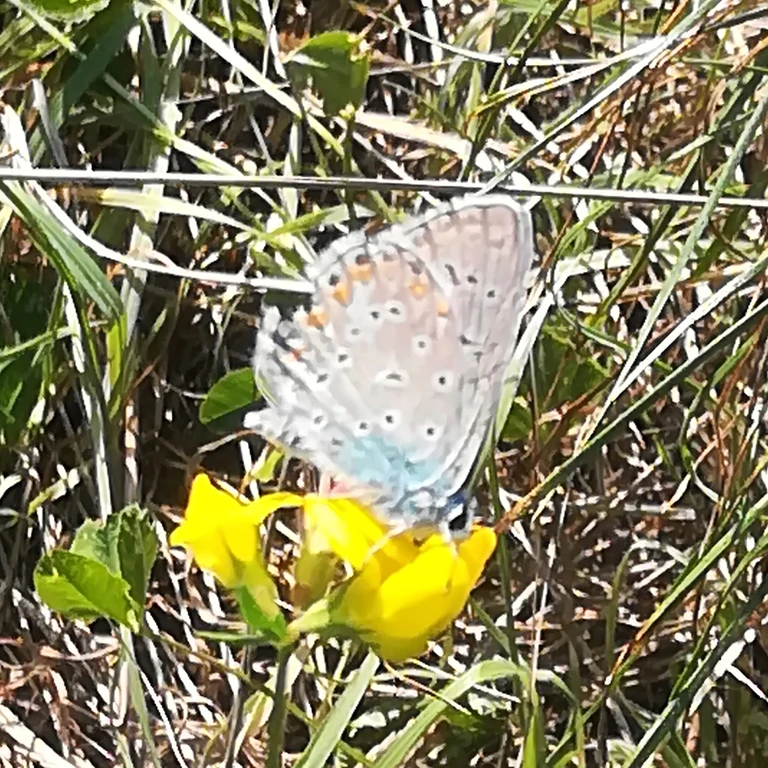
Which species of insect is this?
Polyommatus icarus
